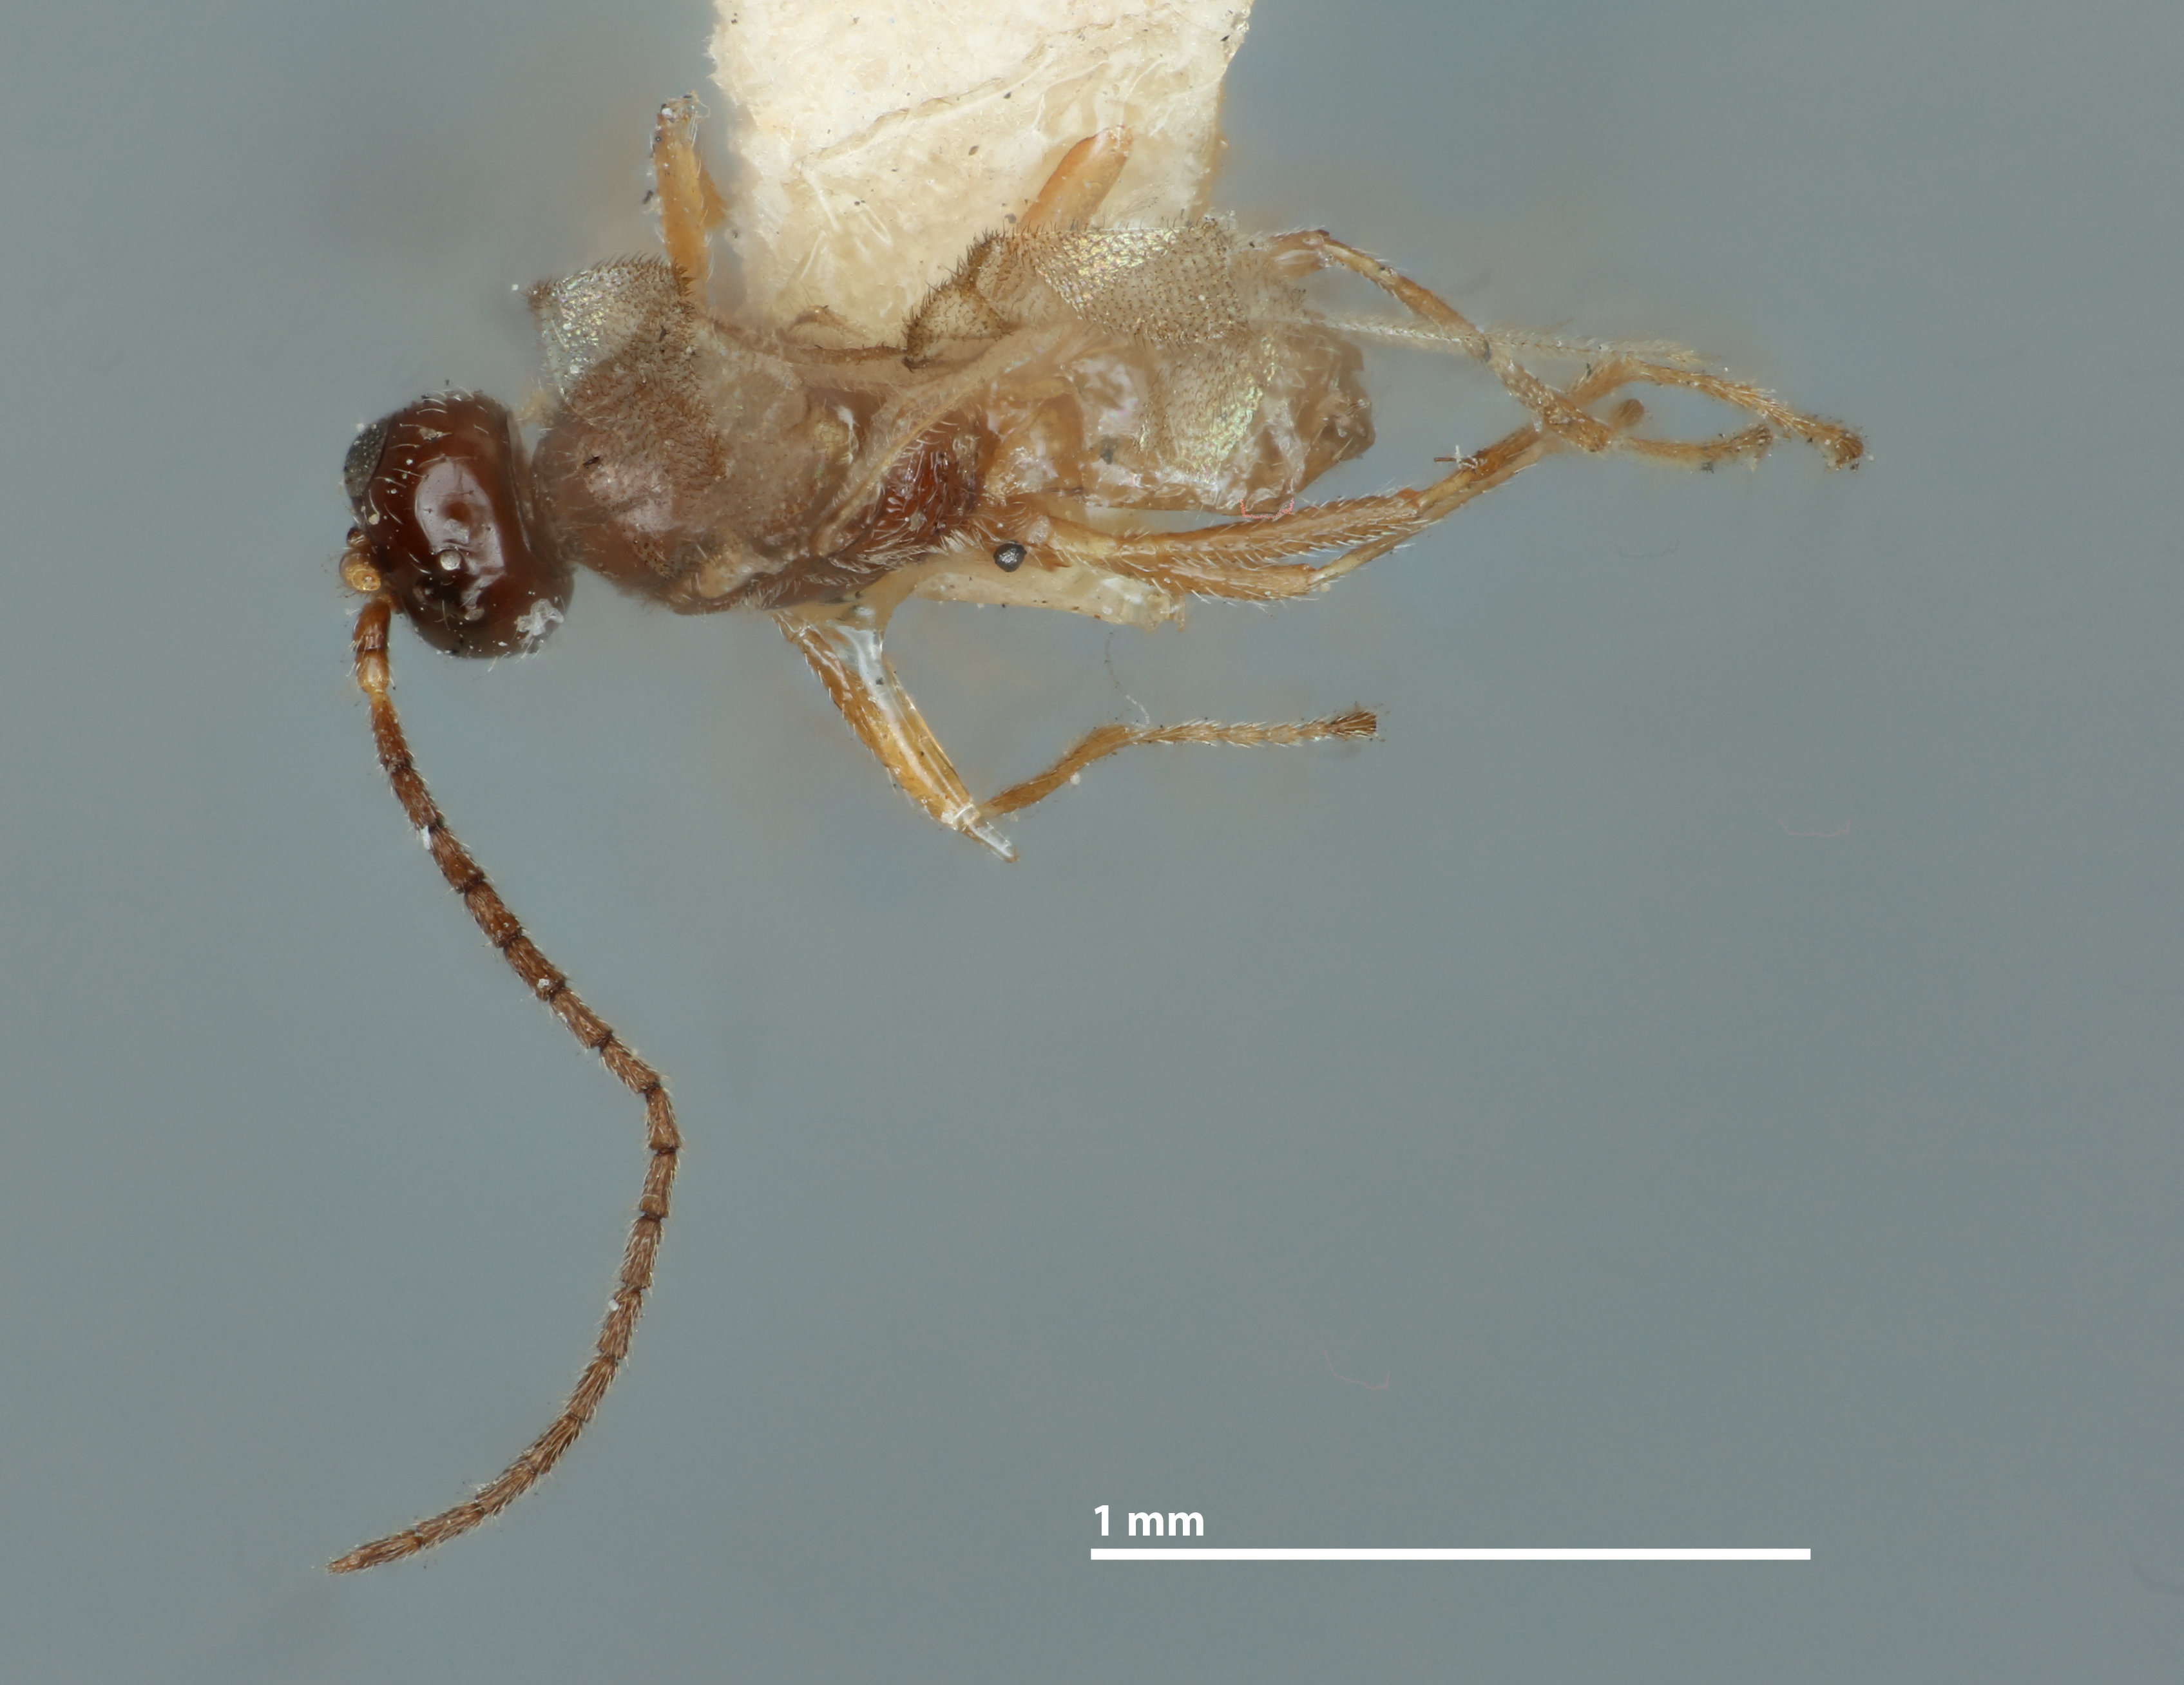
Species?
Diaeretus americanus
